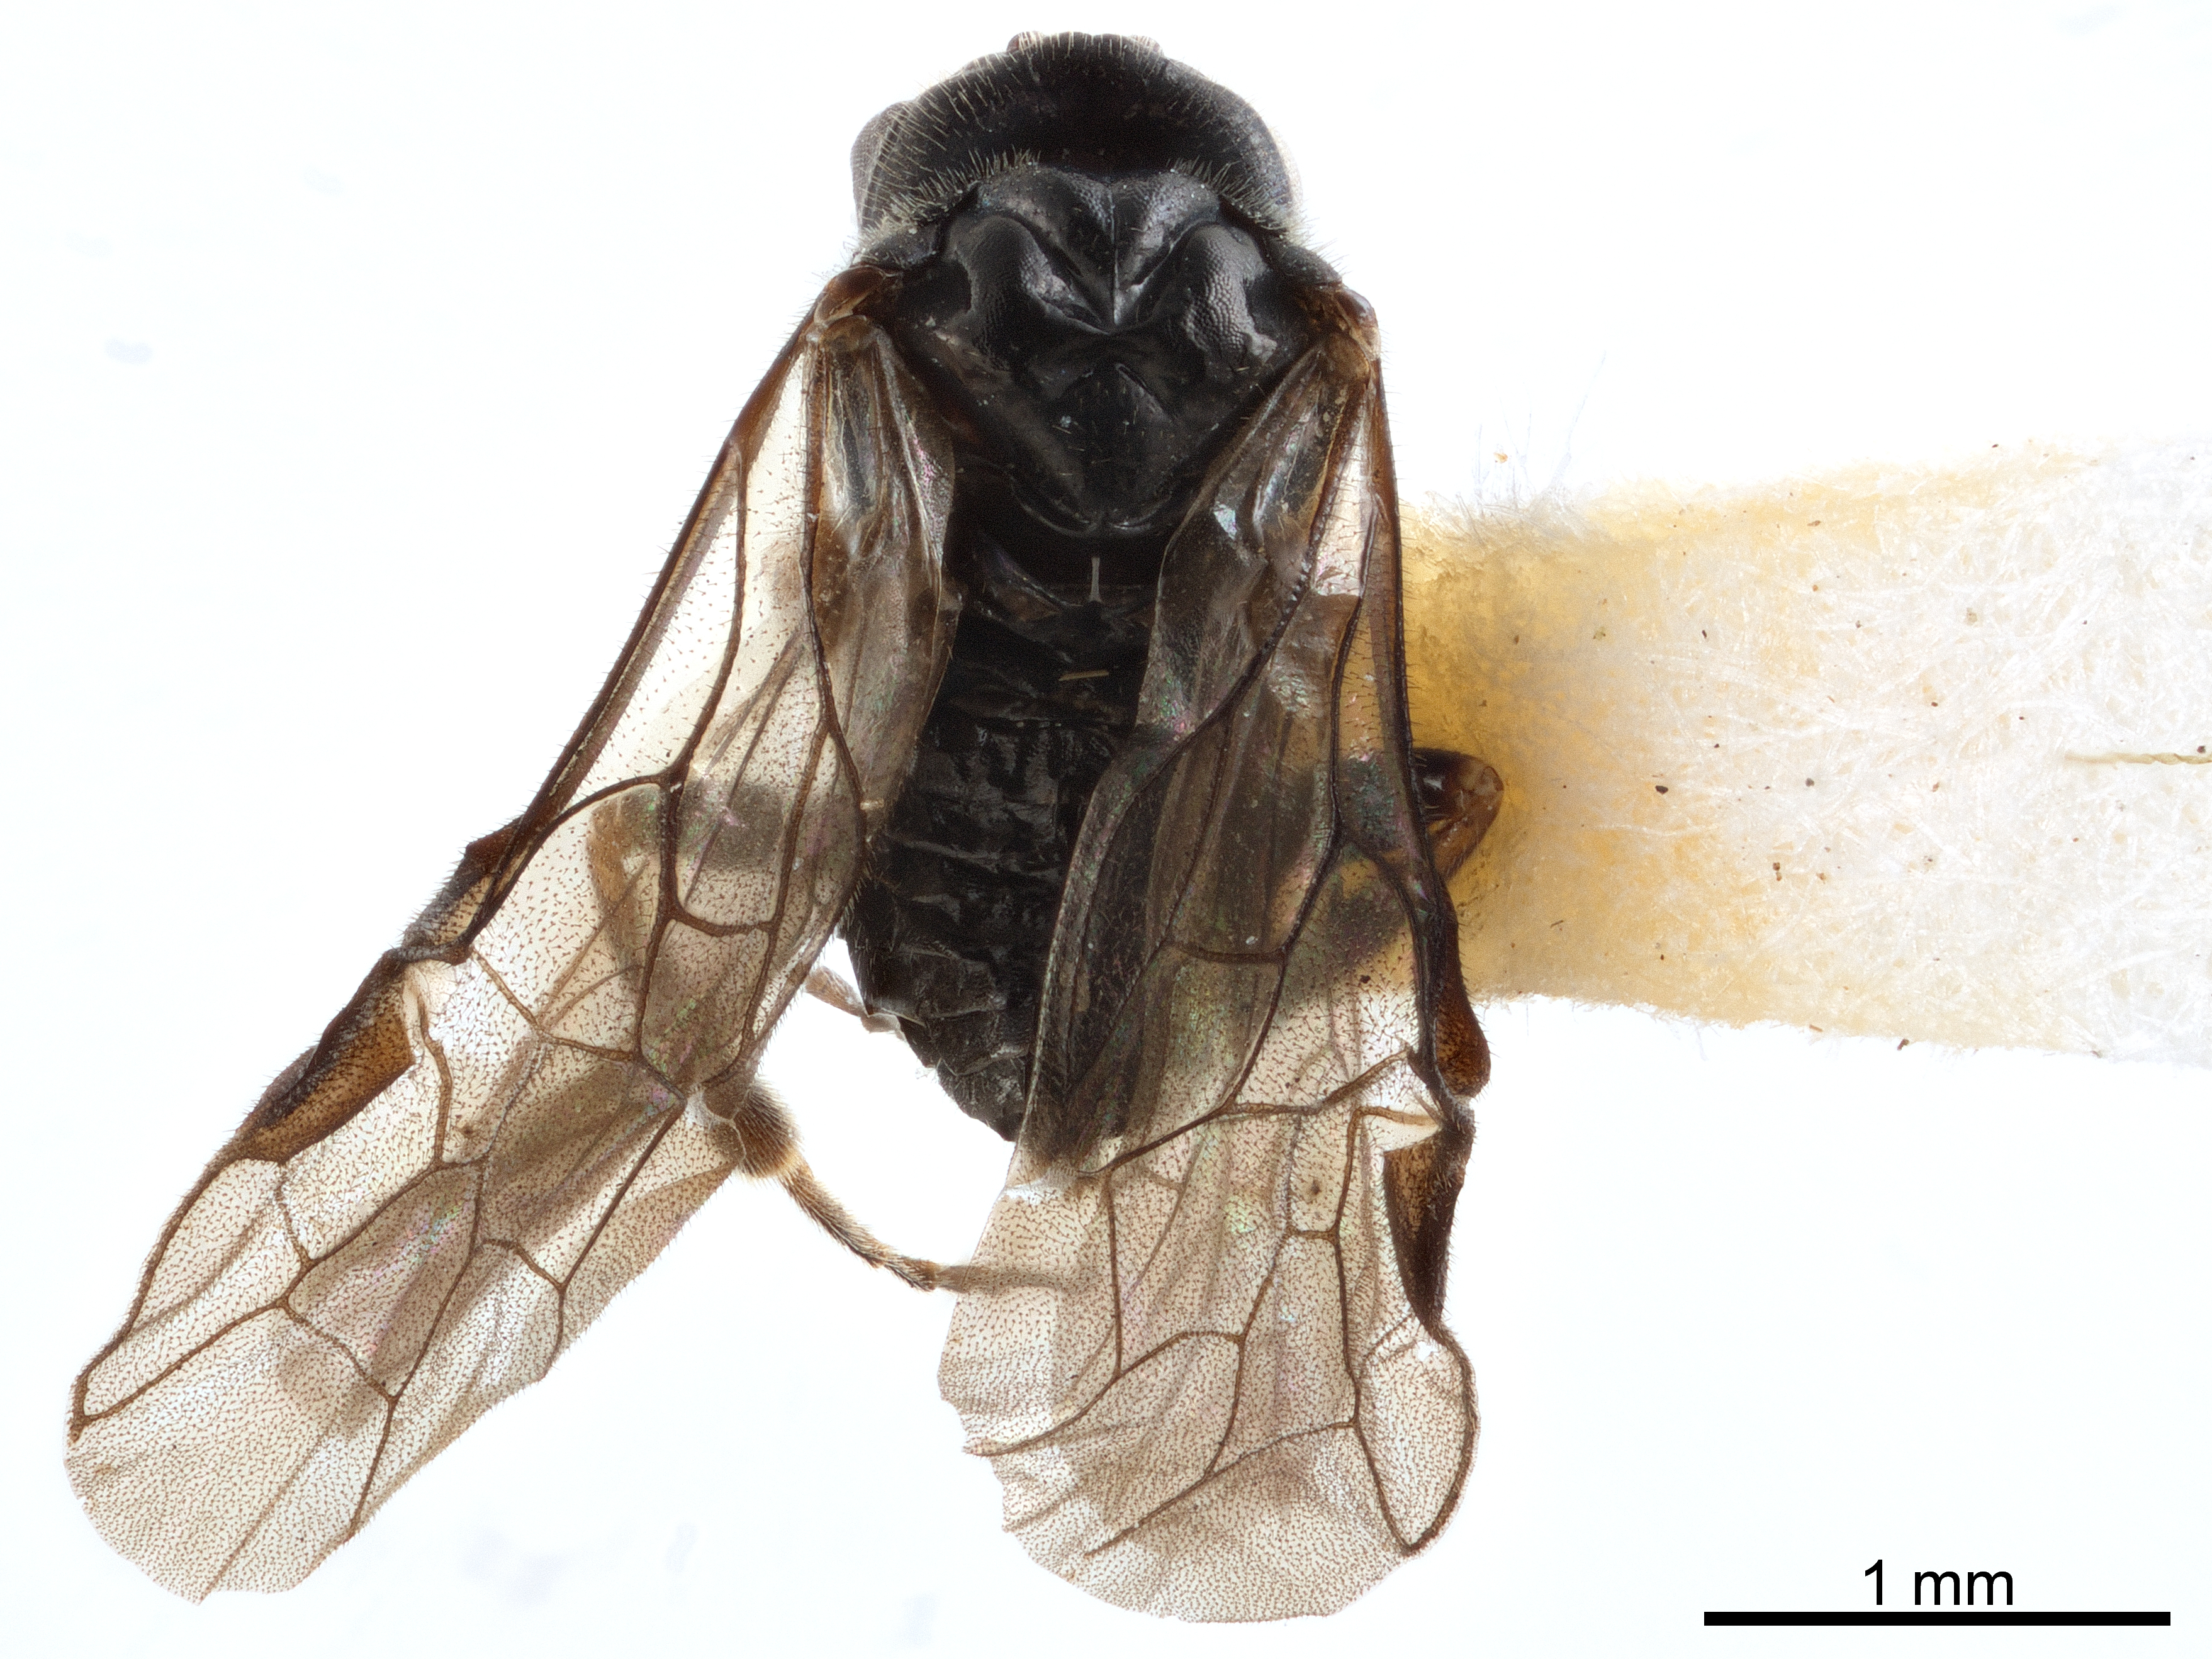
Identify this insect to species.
Setabara histrionica
